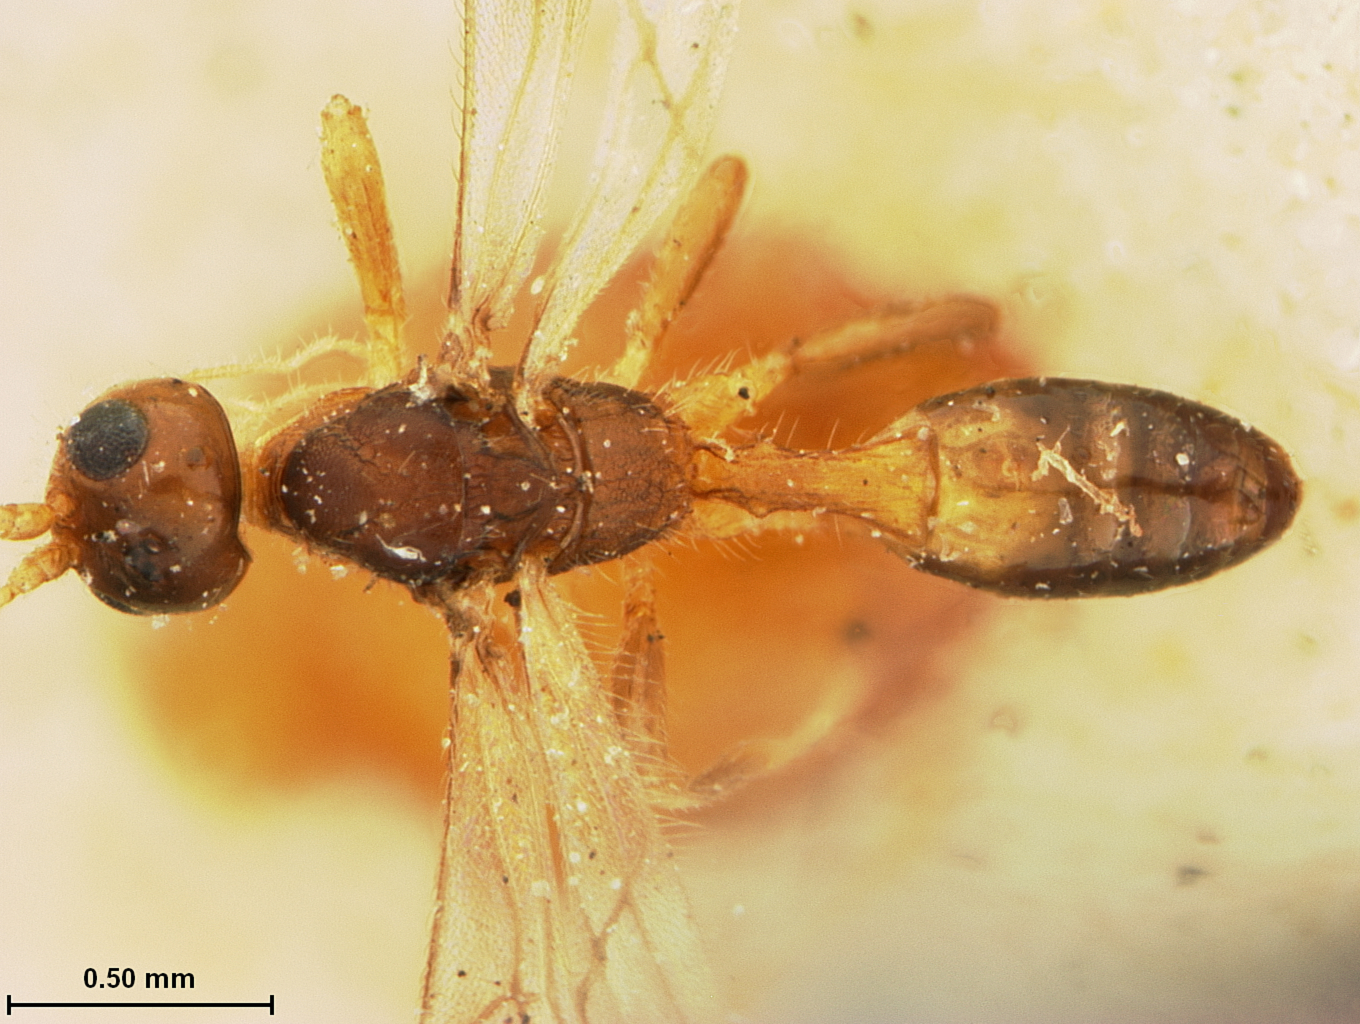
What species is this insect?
Spathius claripennis
